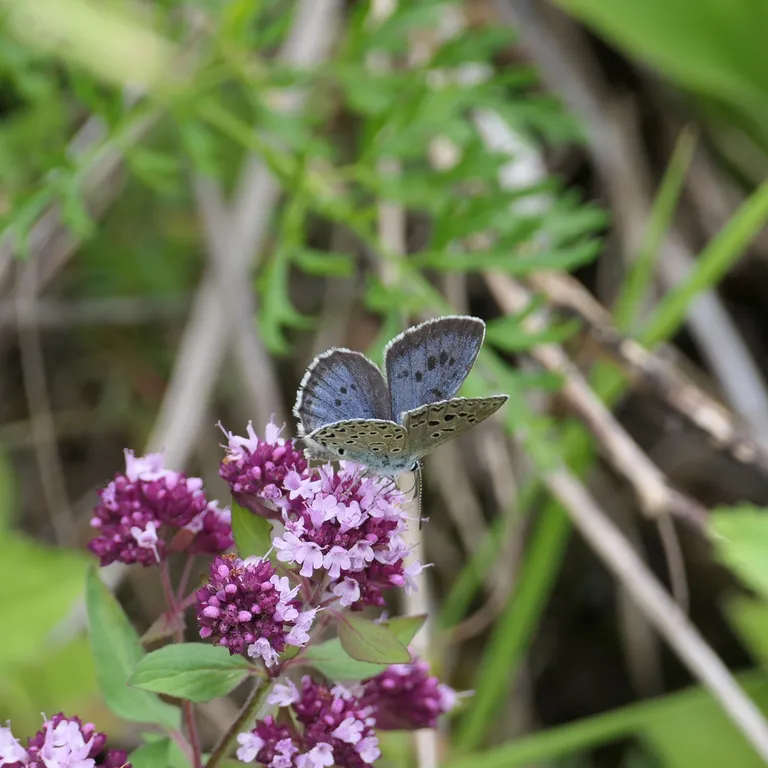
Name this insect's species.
Phengaris arion (also Maculinea arion)
